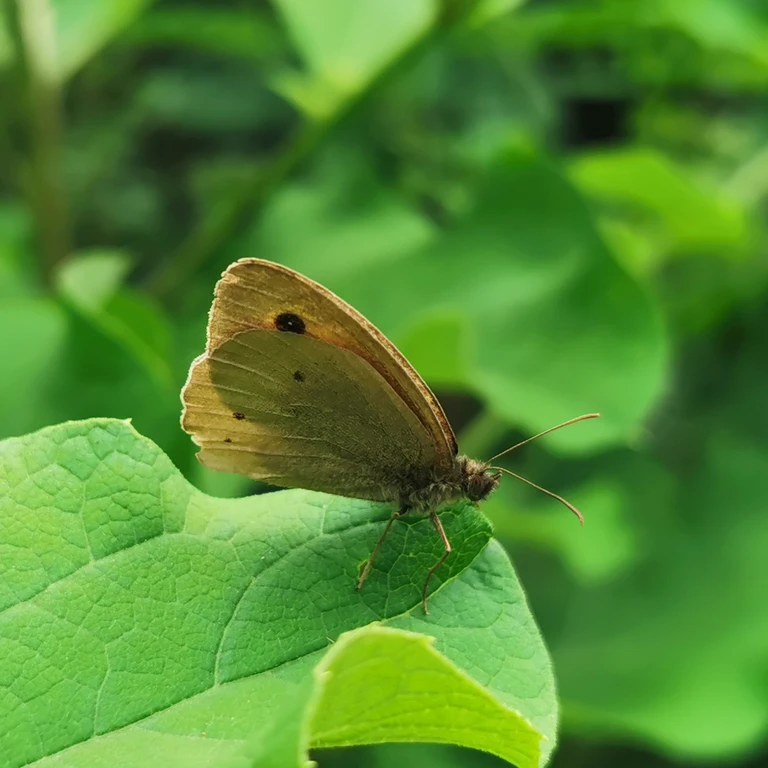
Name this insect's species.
Maniola jurtina
